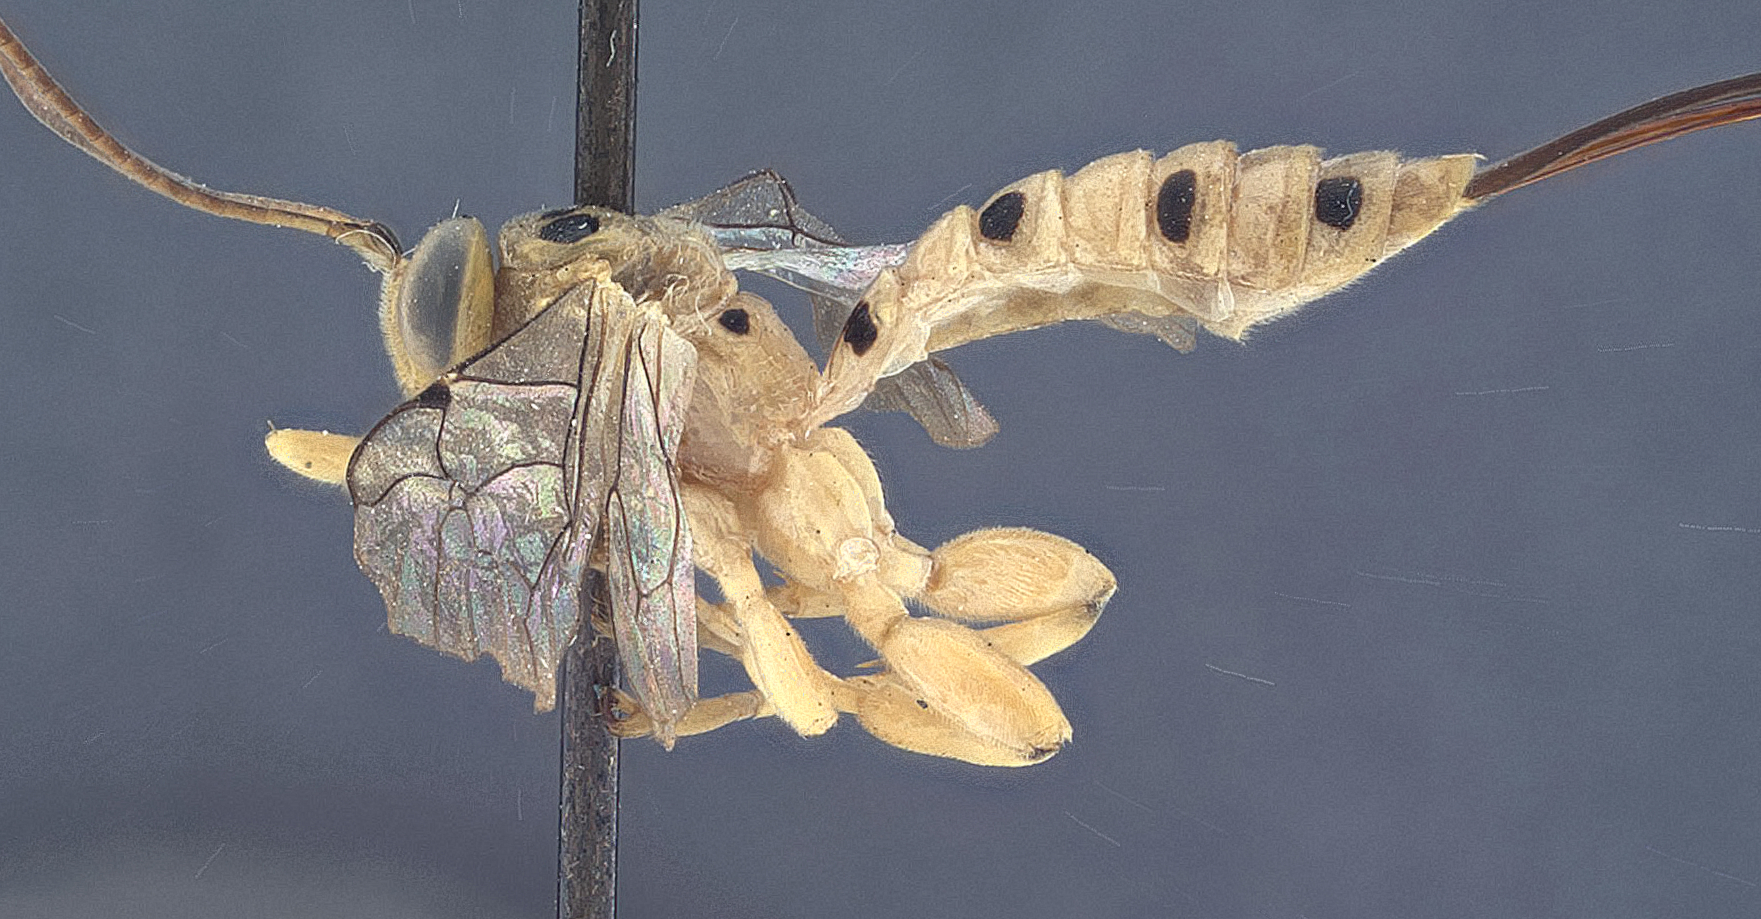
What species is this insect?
Neopimpla syleptae
